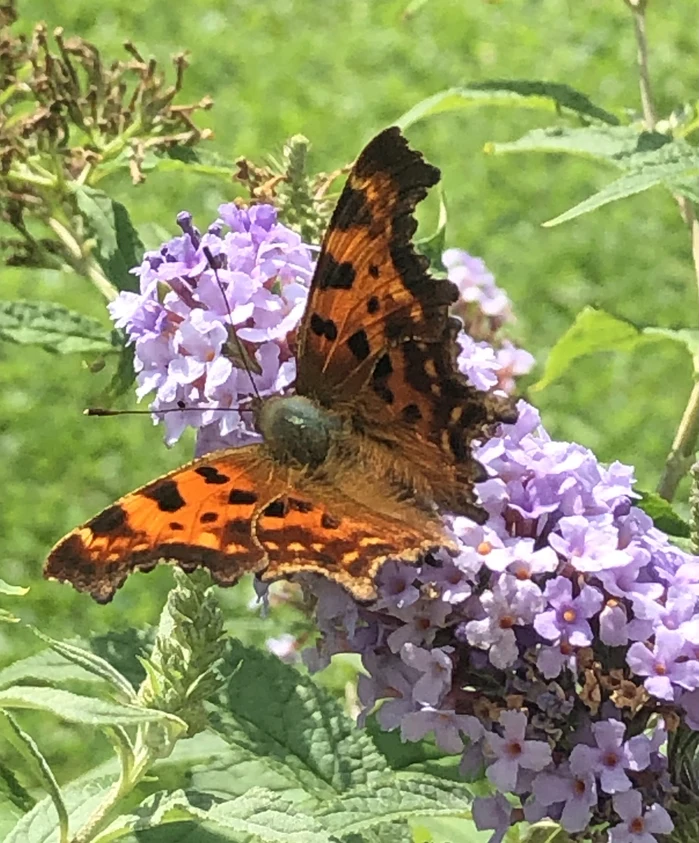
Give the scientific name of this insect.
Polygonia c-album
